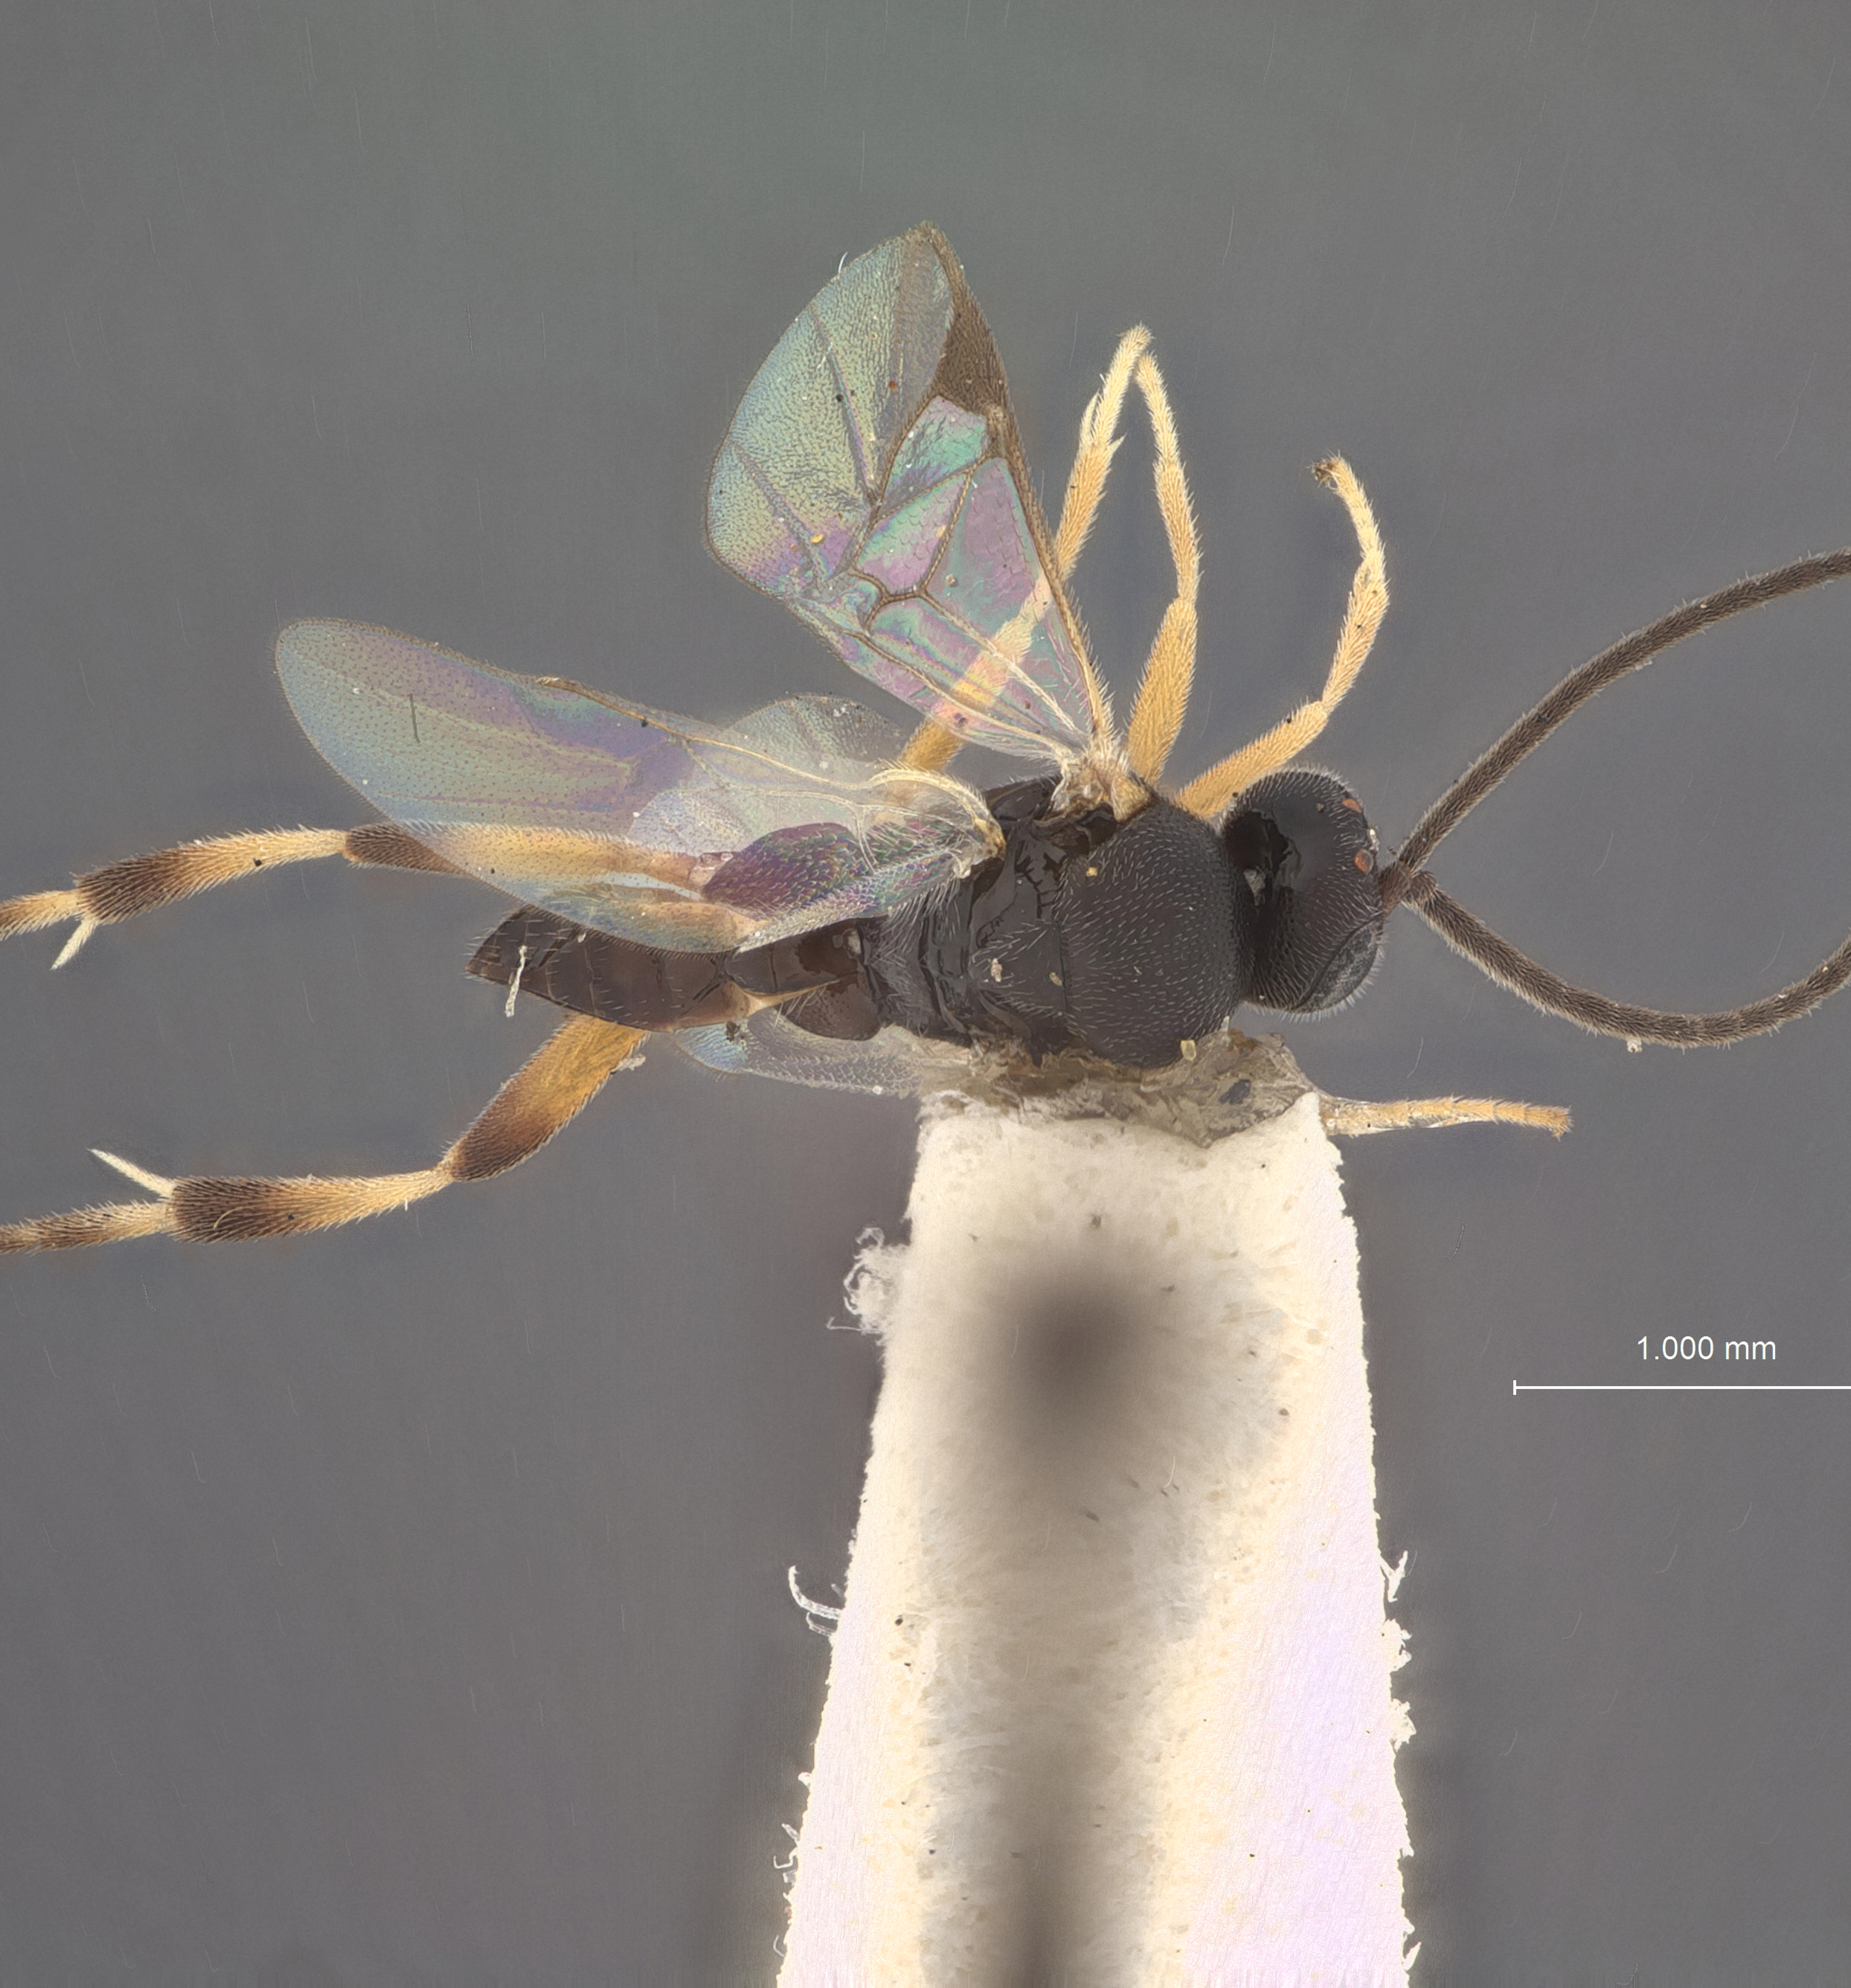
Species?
Apanteles praesens
